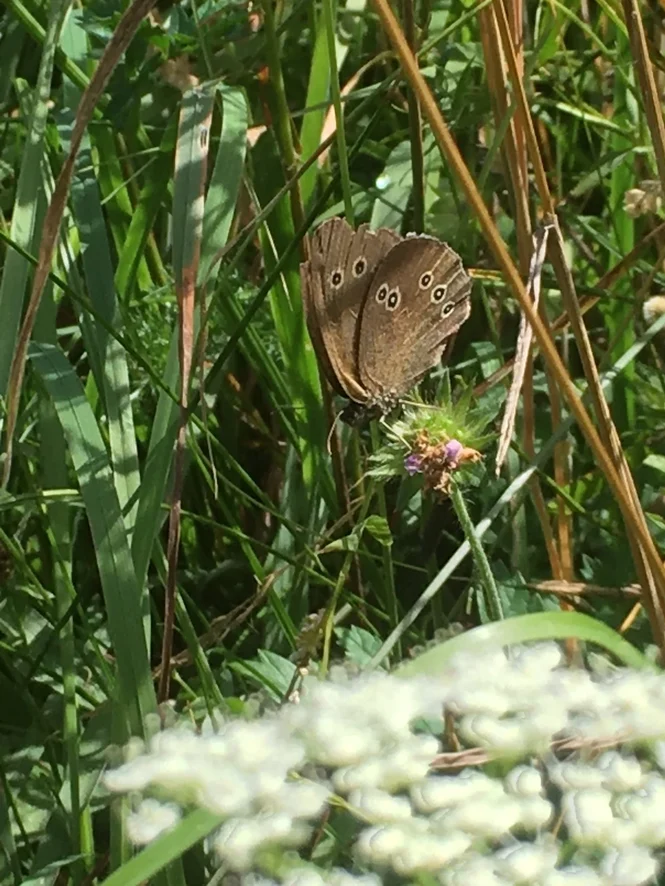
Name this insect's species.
Aphantopus hyperantus
